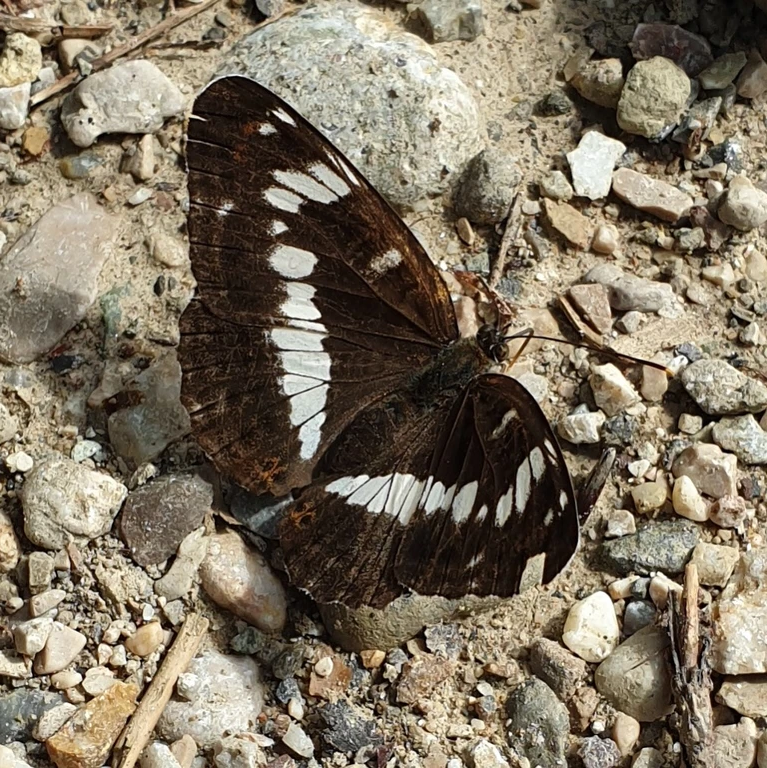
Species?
Limenitis camilla (also Ladoga camilla)
